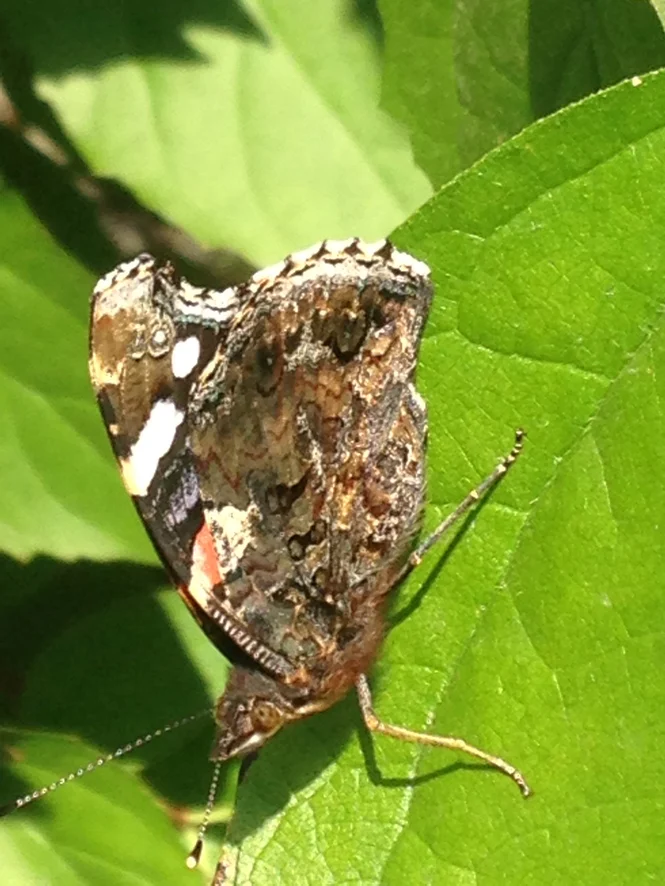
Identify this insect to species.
Vanessa atalanta
